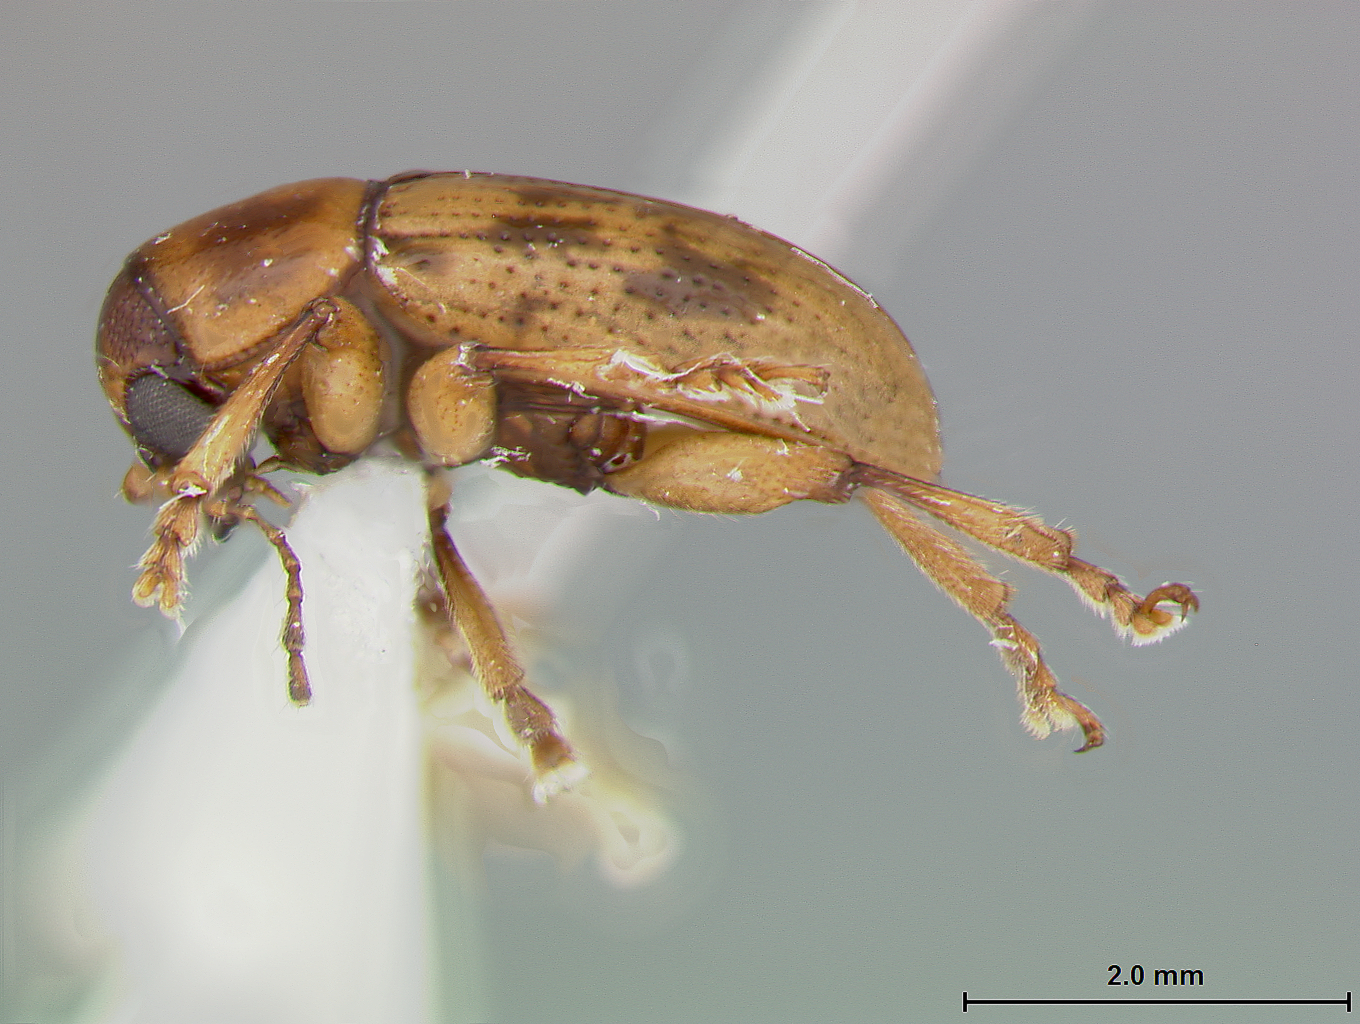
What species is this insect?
Metachroma quintanae
